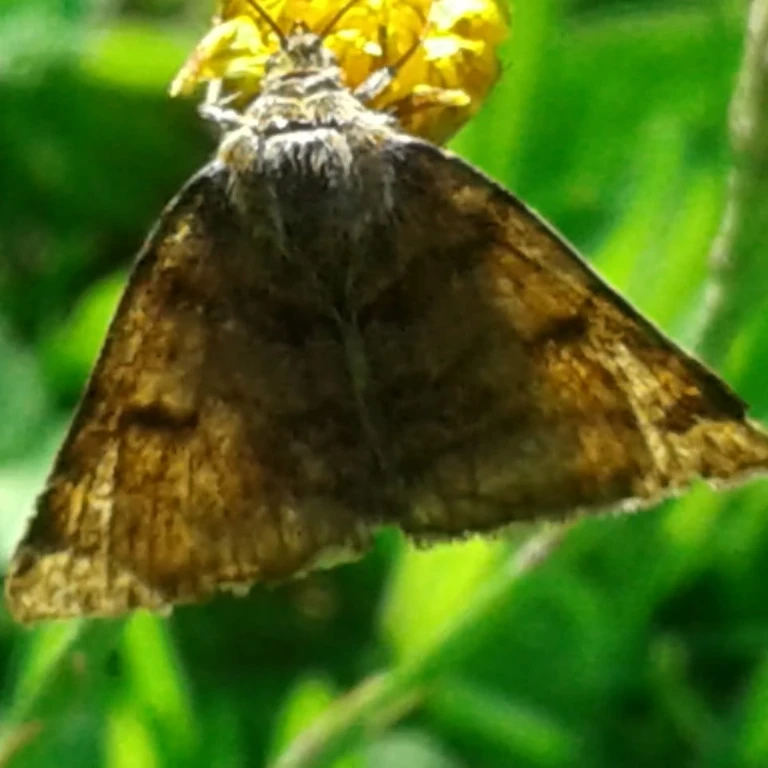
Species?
Euclidia glyphica
